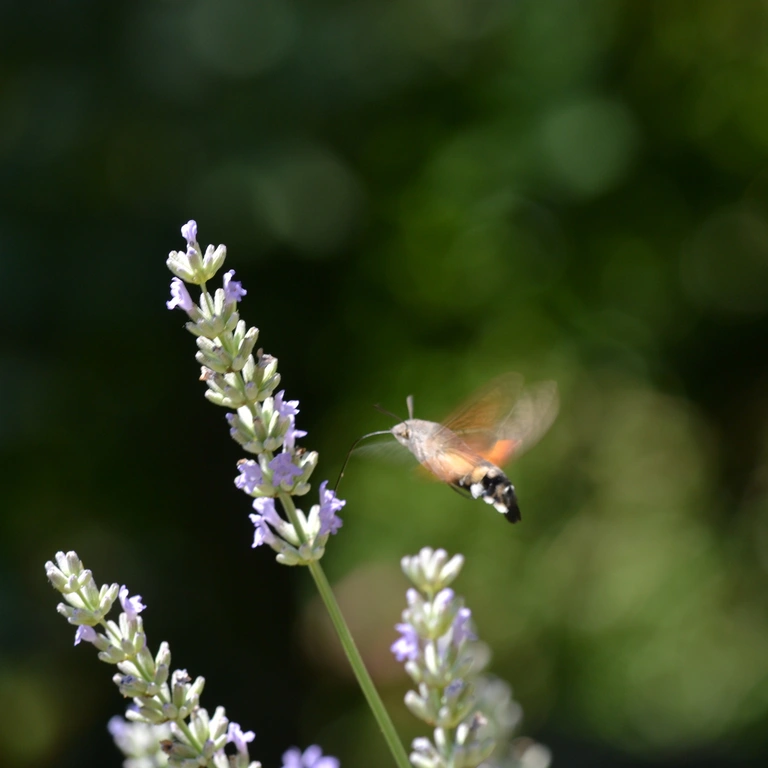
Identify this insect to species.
Macroglossum stellatarum
